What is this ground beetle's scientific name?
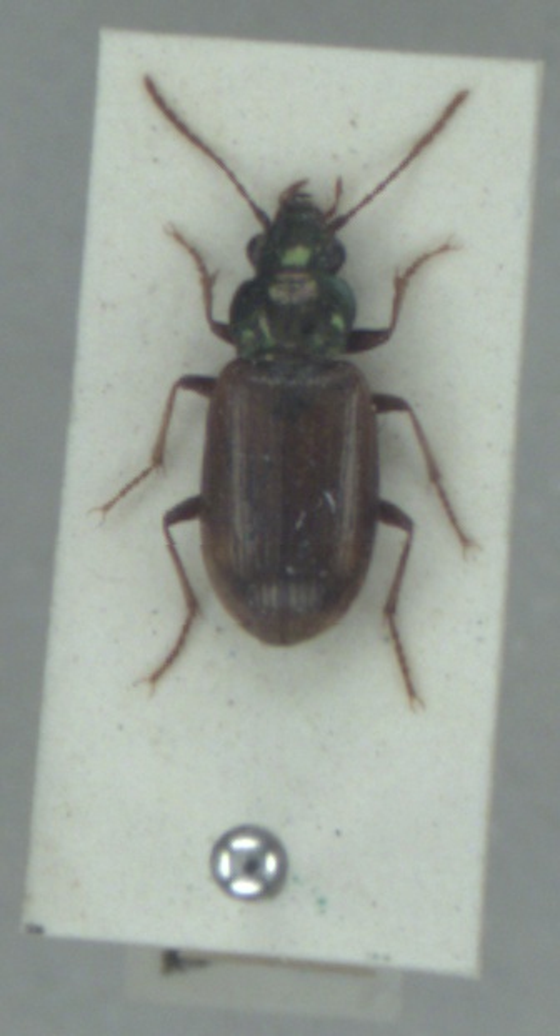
Pogonus luridipennis
